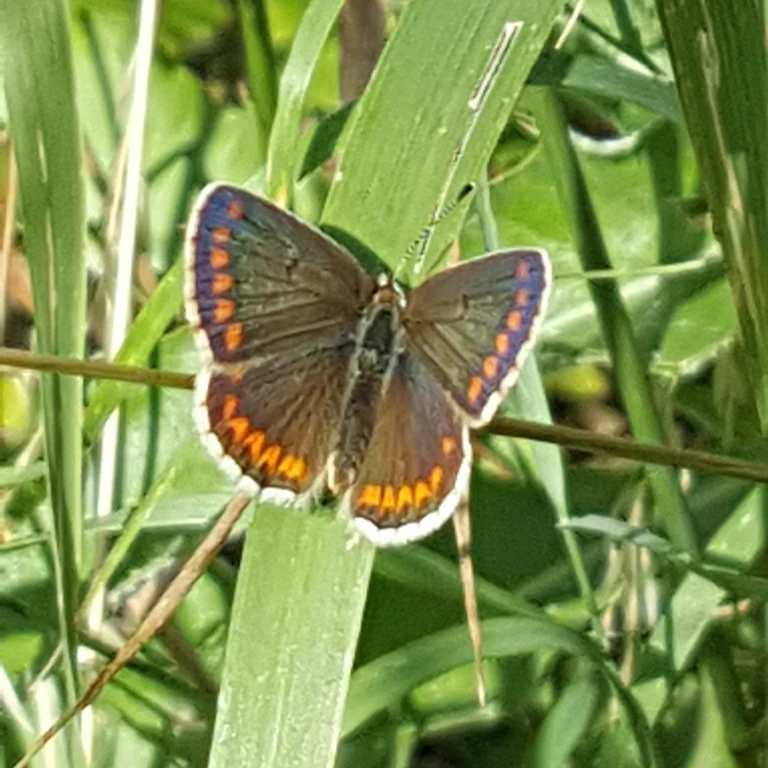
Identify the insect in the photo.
Aricia agestis/artaxerxes
